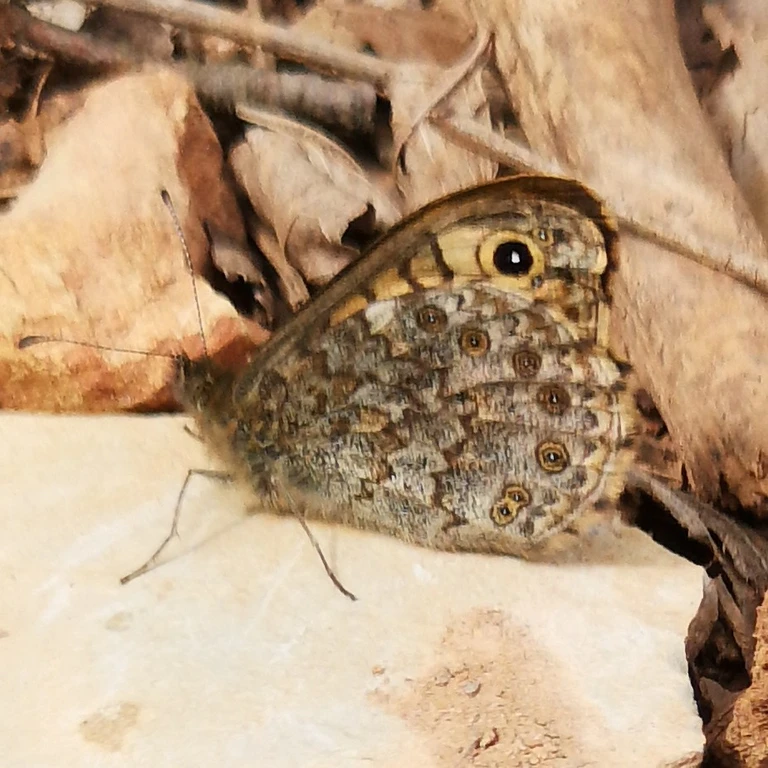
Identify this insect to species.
Lasiommata megera (also Pararge megera)
